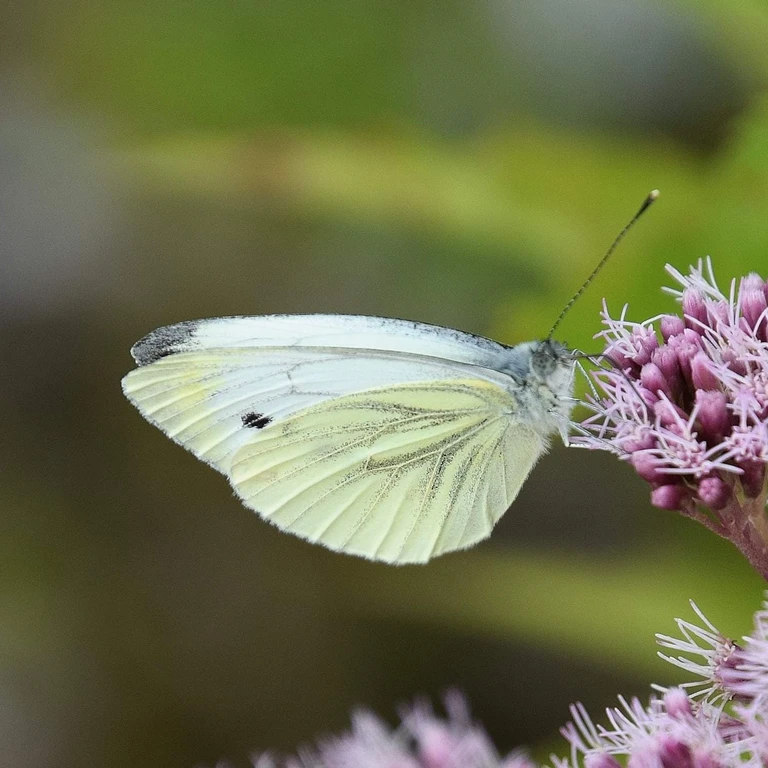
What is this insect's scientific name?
Pieris napi
